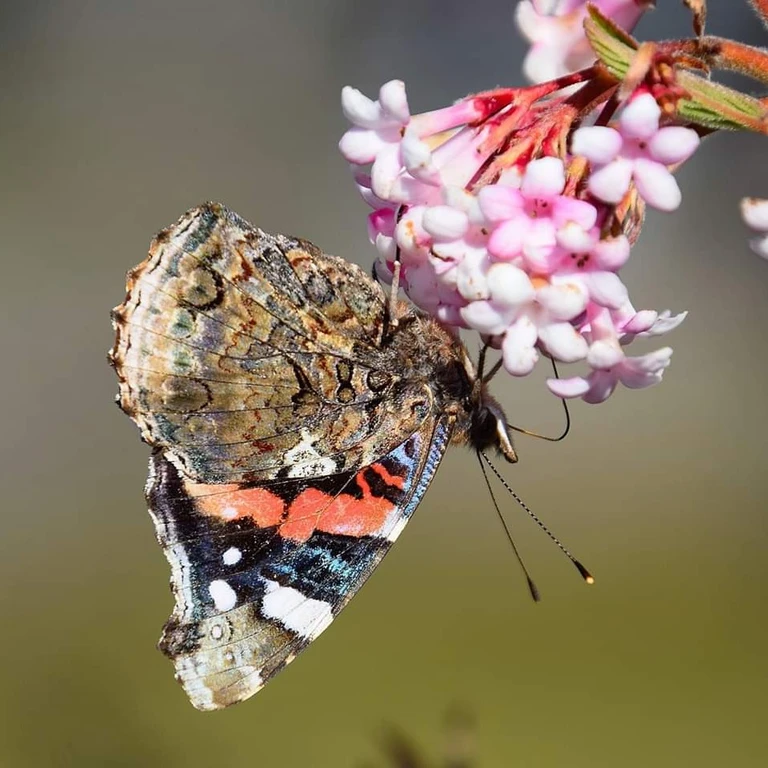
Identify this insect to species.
Vanessa atalanta
